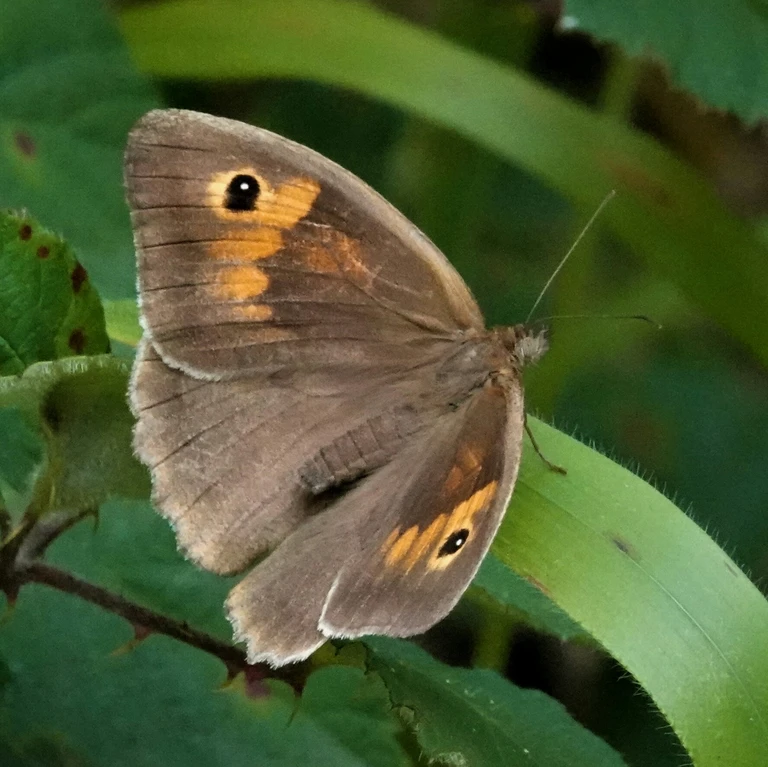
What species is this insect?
Maniola jurtina
